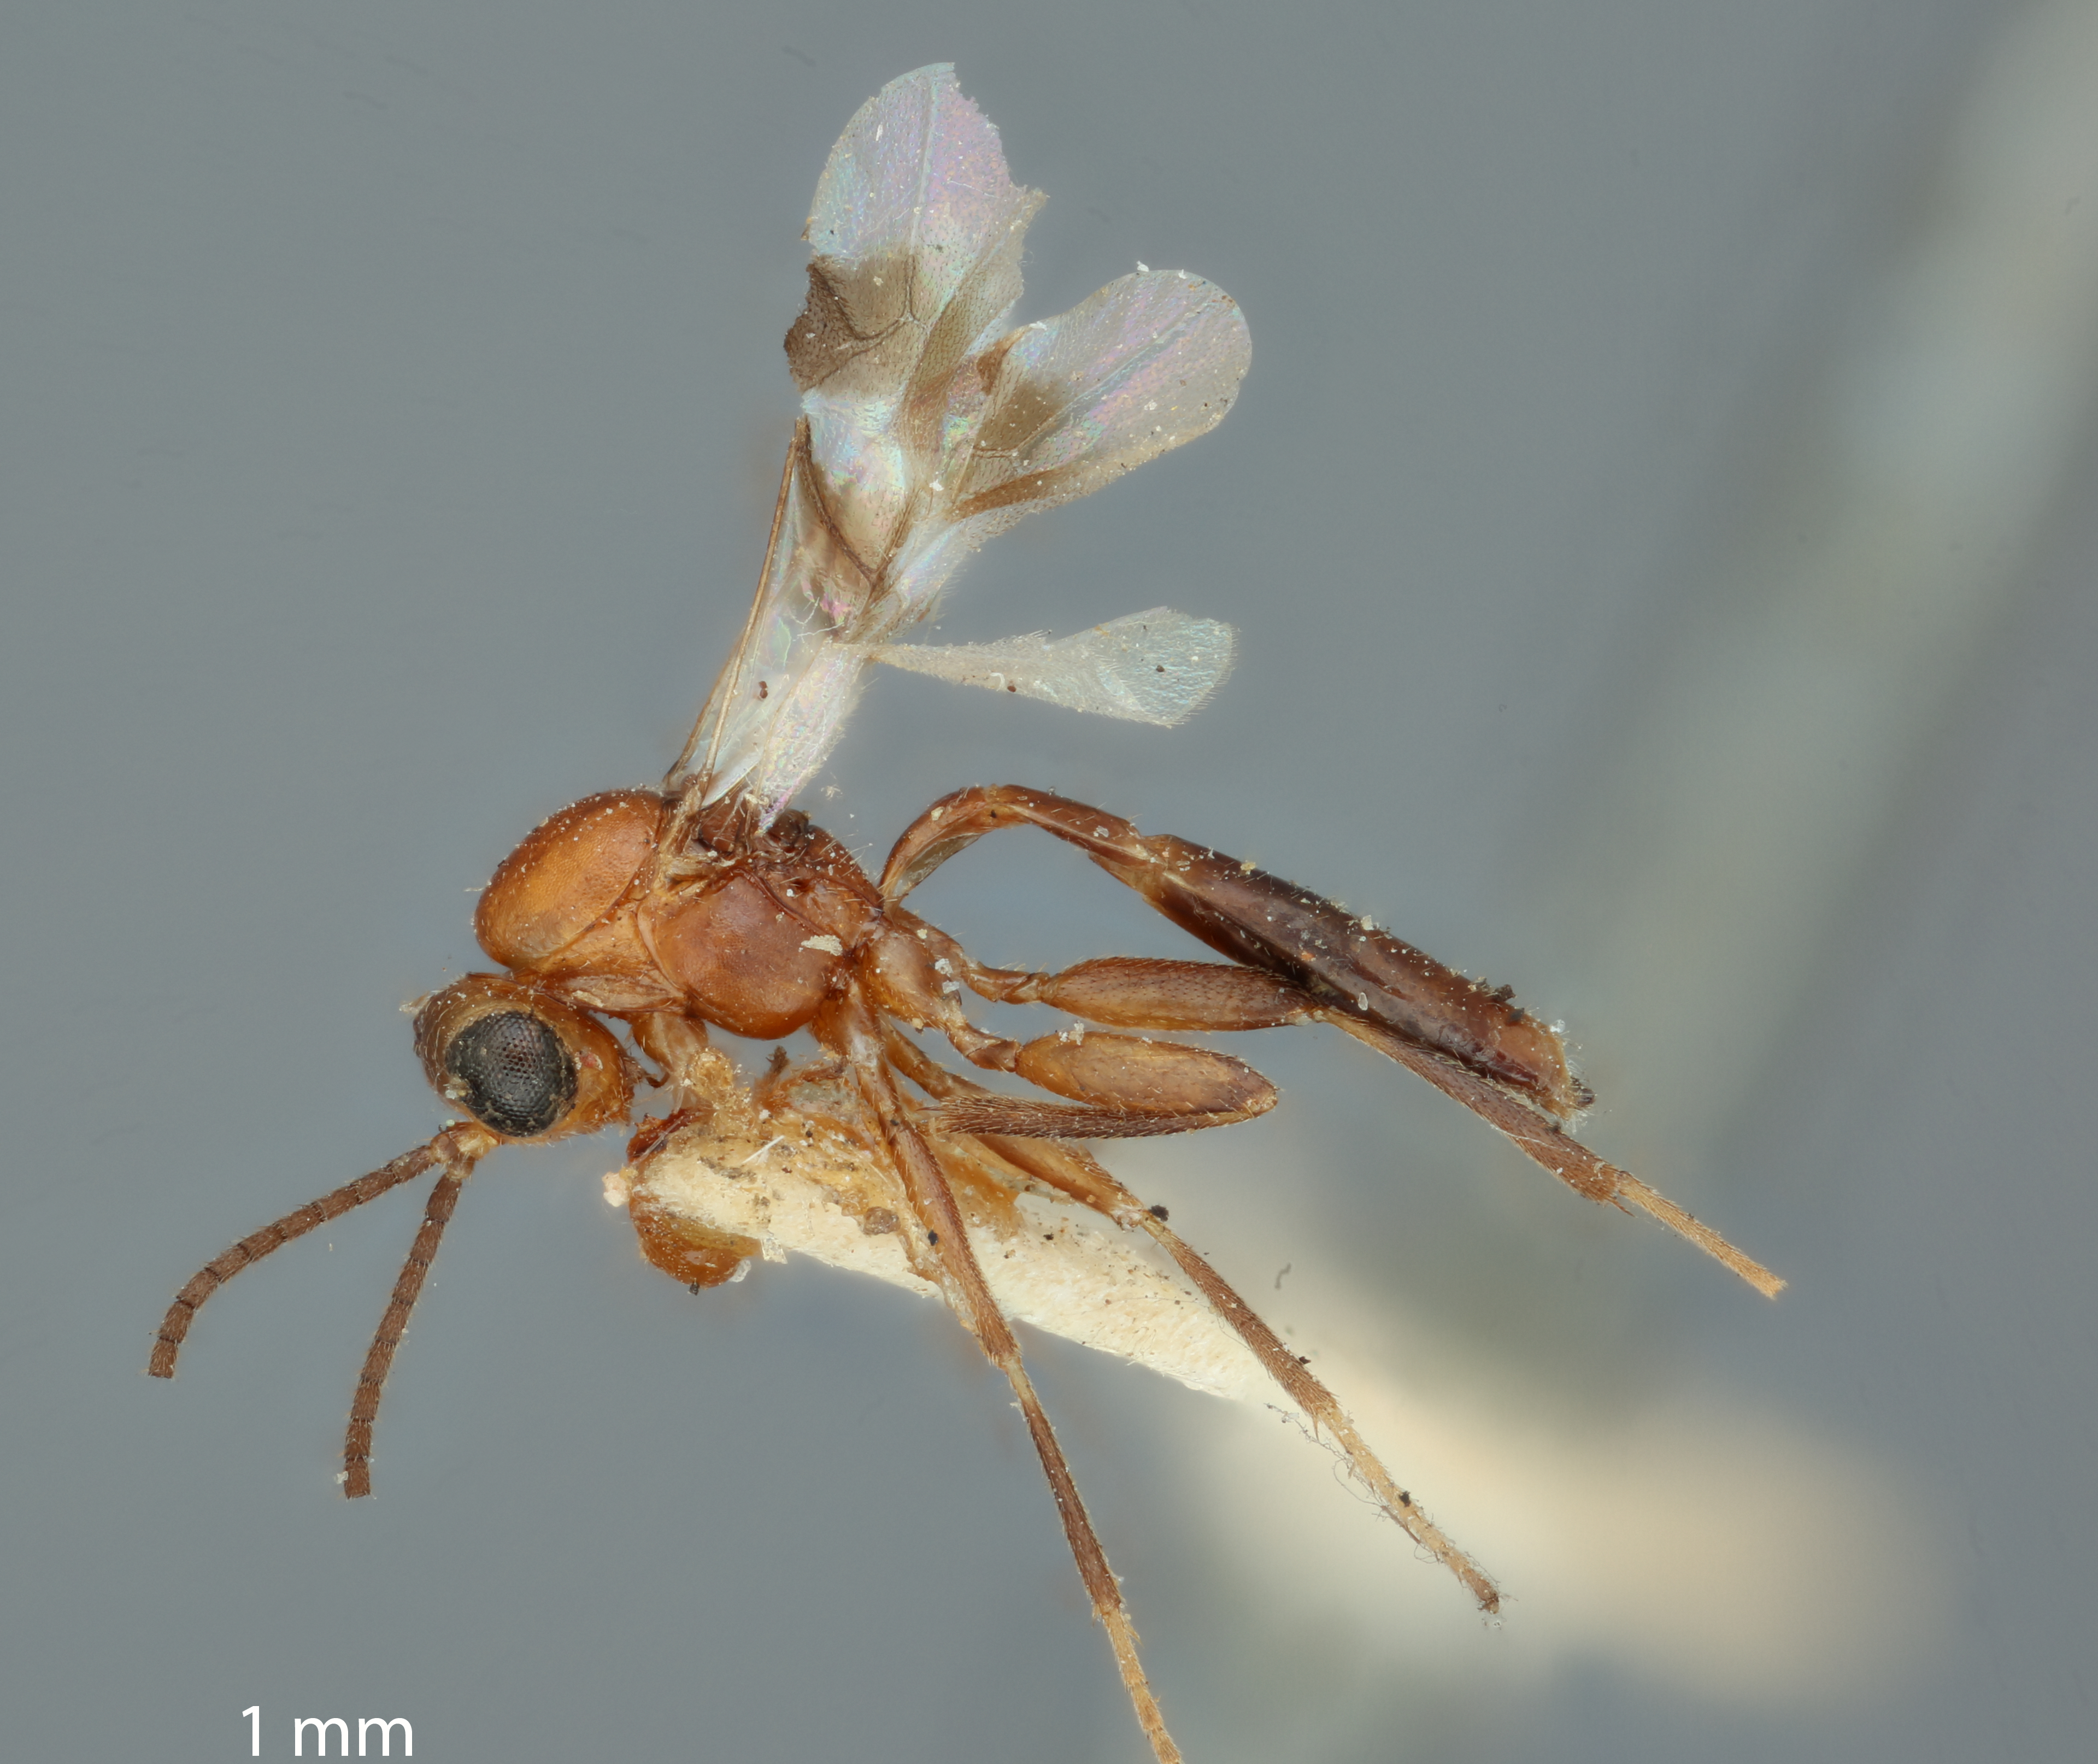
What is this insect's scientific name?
Aphidius bifasciatus
